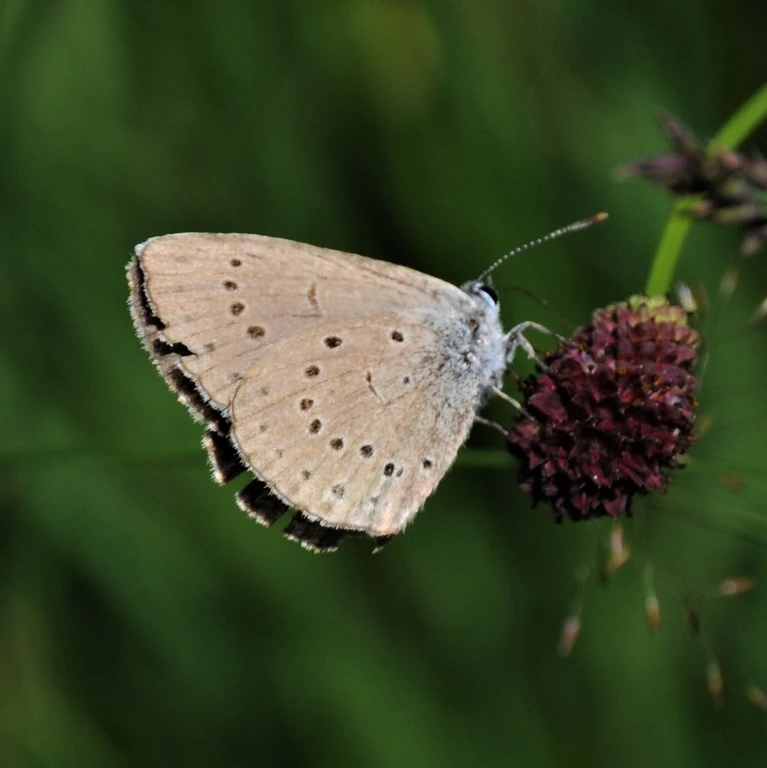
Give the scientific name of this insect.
Phengaris teleius
